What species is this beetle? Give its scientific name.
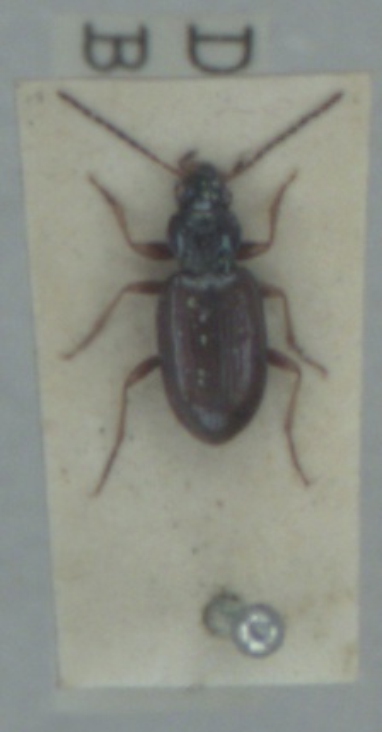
Bembidion deletum
